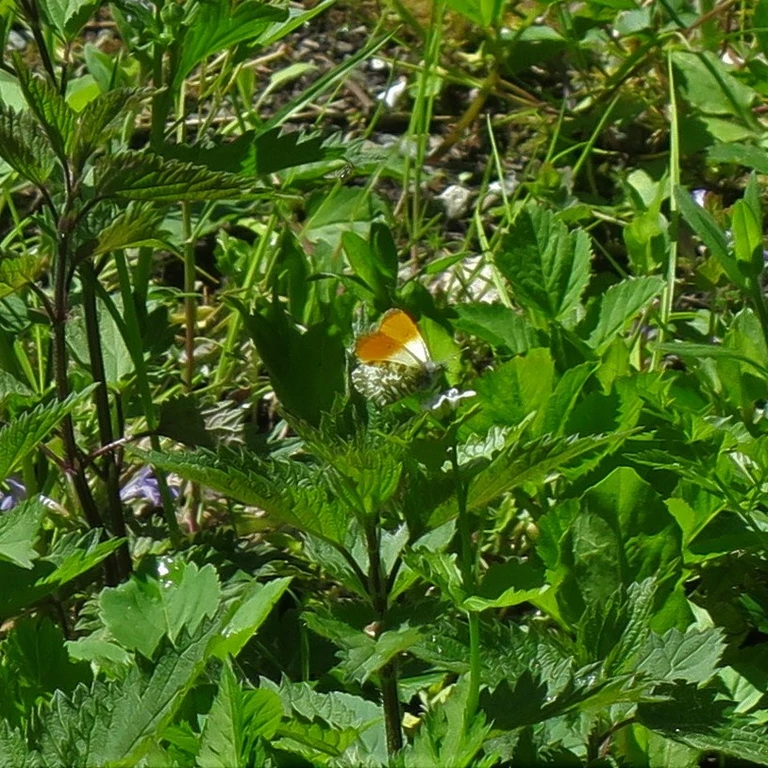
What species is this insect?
Anthocharis cardamines
